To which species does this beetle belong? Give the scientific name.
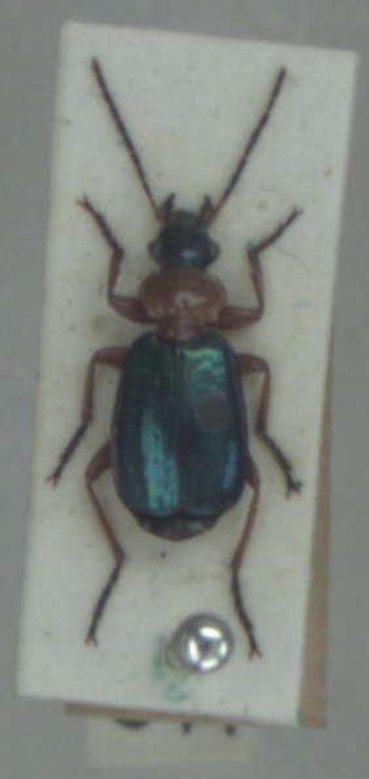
Lebia chlorocephala
